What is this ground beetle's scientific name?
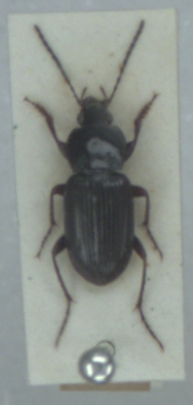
Pterostichus vernalis
